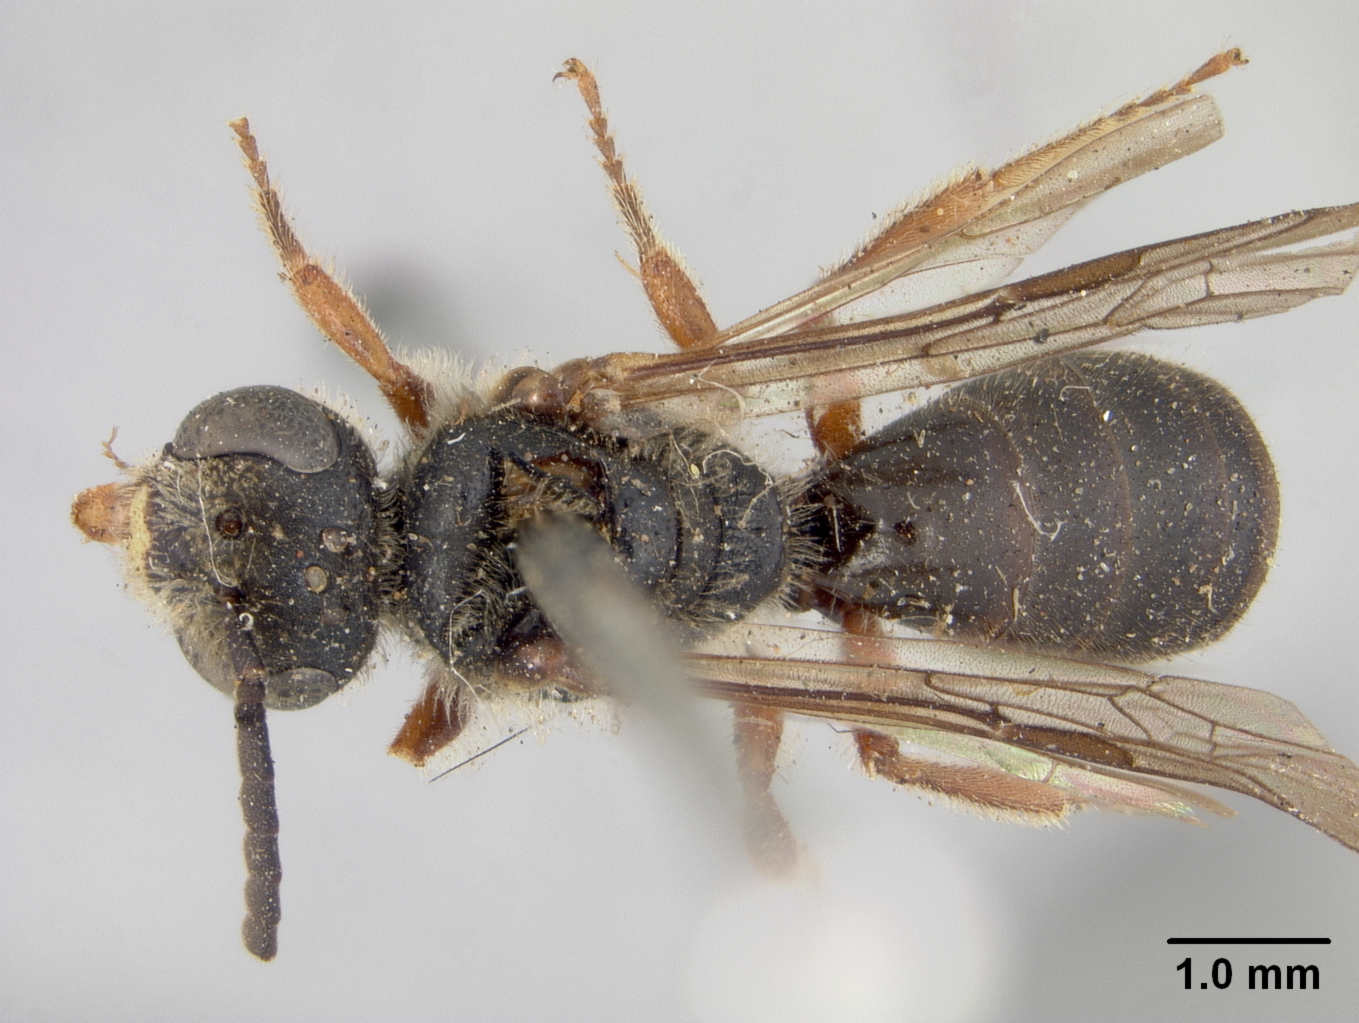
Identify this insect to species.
Halictus sanguinipes
